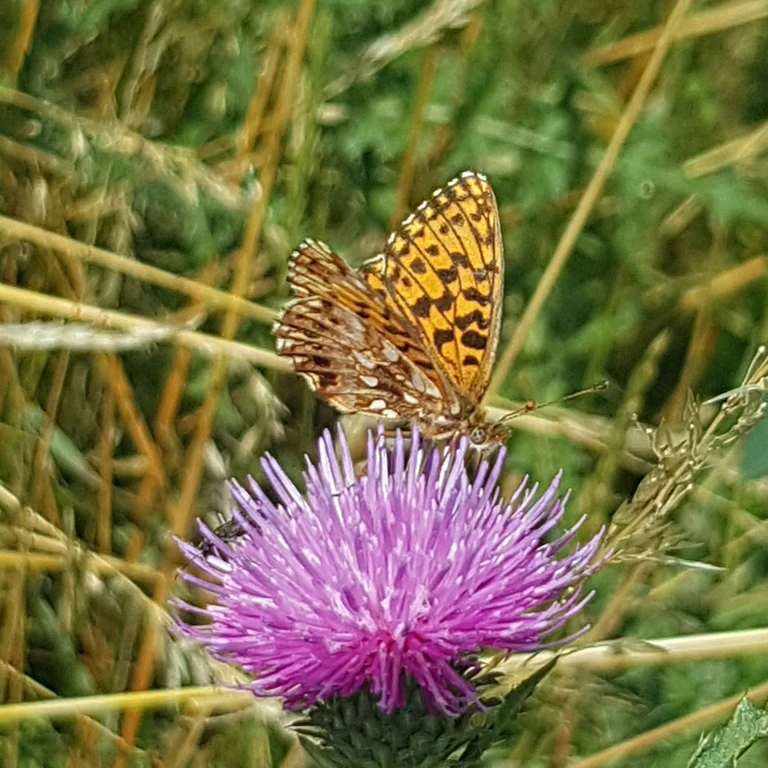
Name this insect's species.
Boloria dia
